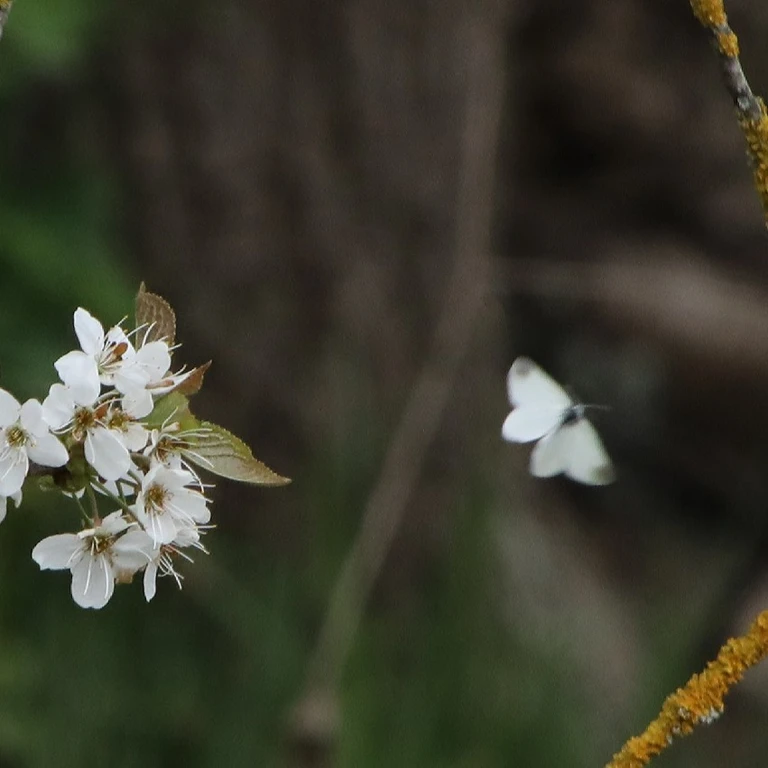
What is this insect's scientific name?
Leptidea sinapis/juvernica
